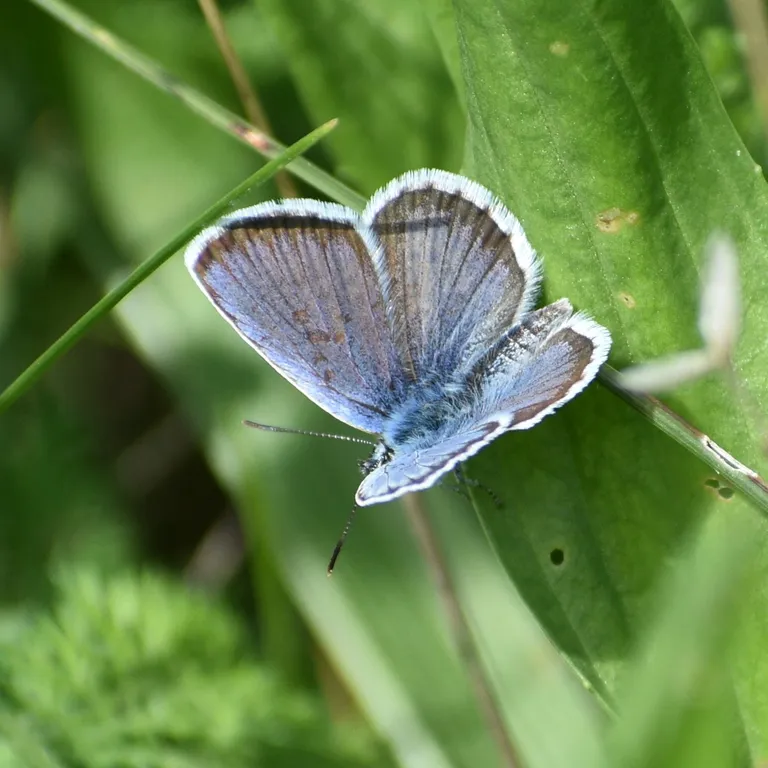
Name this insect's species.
Plebejus argus
